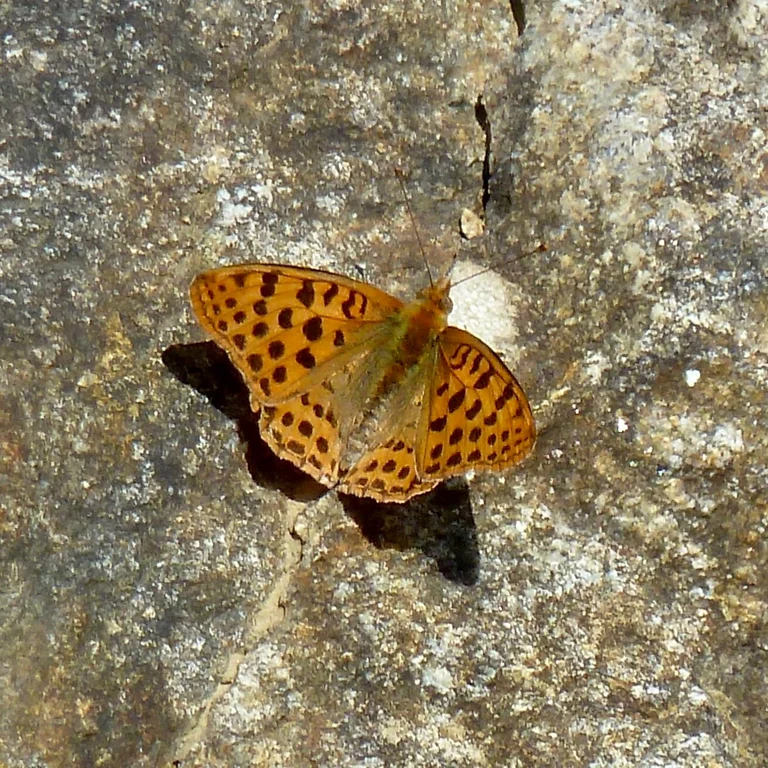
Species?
Issoria lathonia
